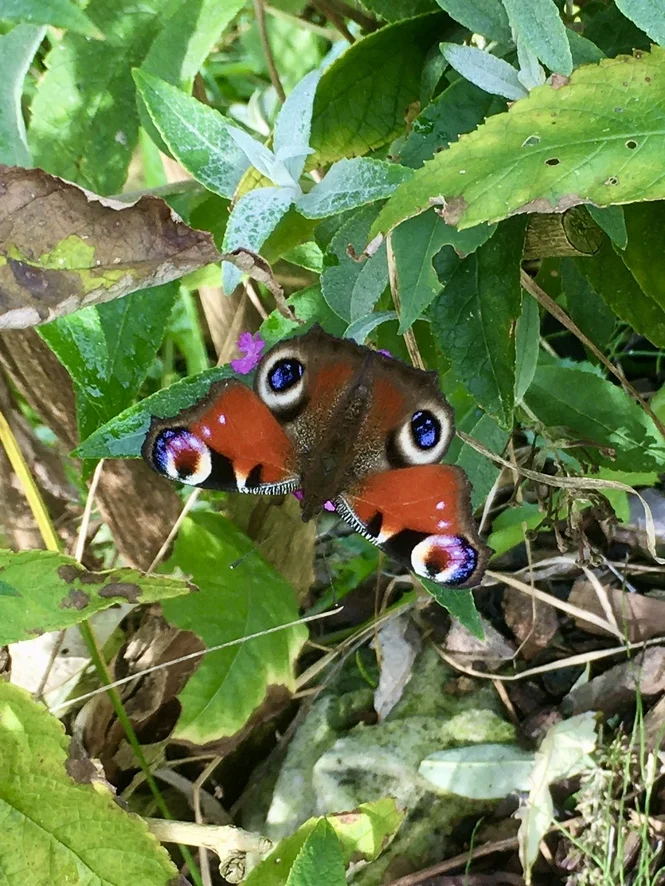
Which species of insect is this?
Aglais io
